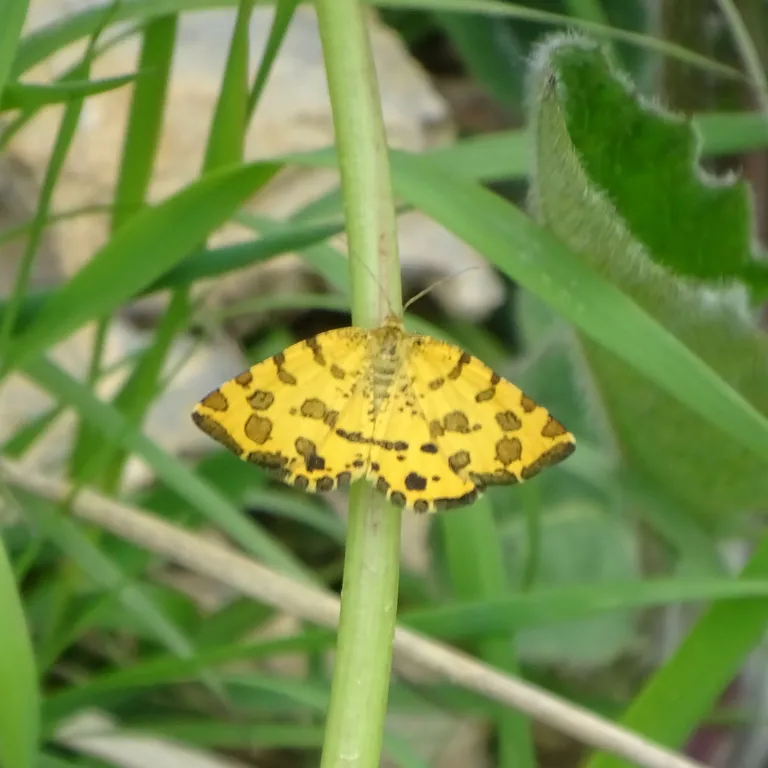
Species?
Pseudopanthera macularia
